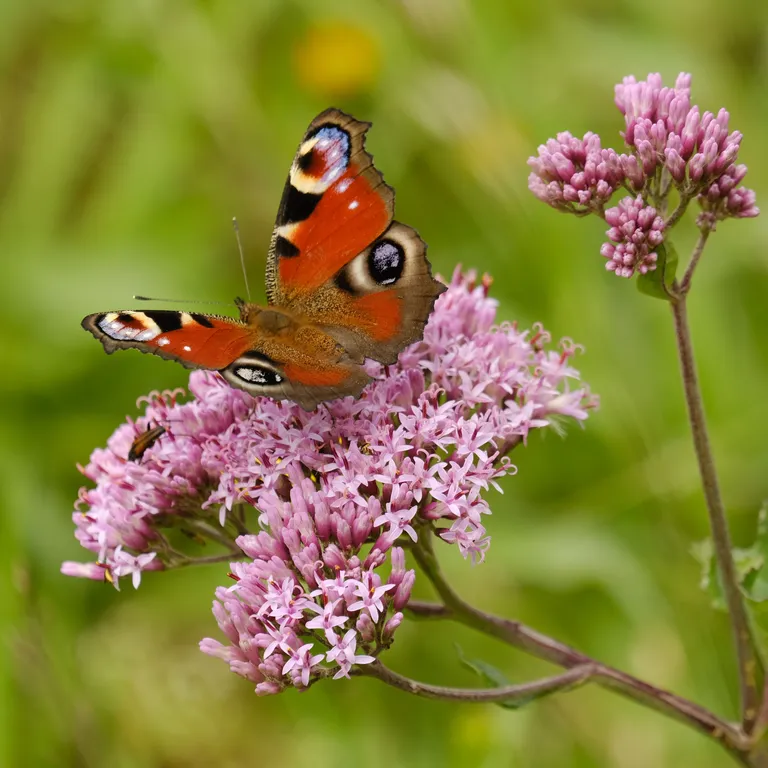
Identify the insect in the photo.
Aglais io
